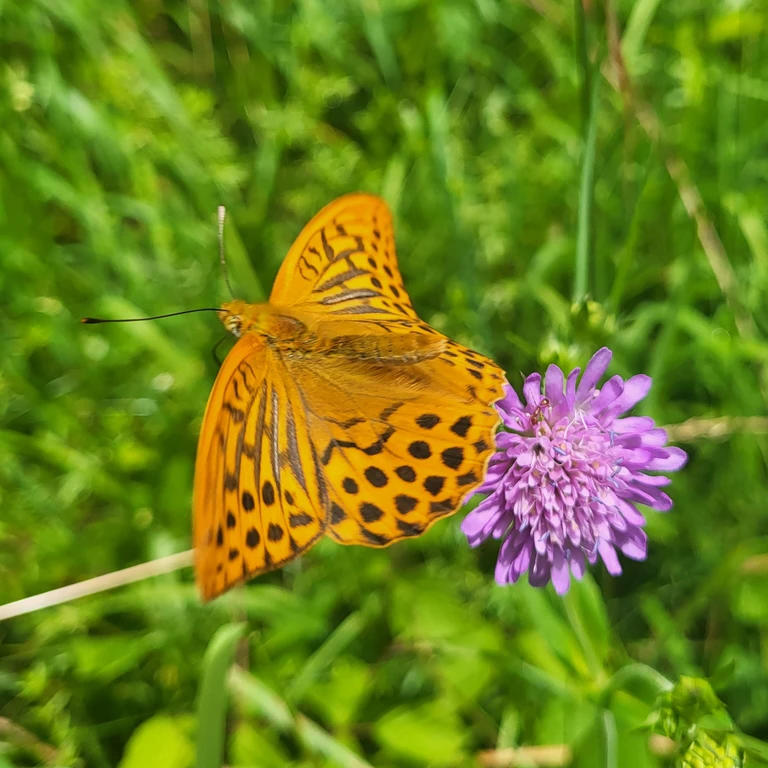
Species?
Argynnis paphia
